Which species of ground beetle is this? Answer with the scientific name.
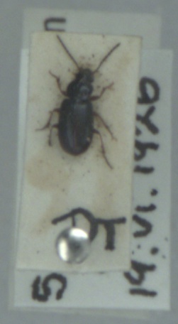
Acupalpus brunnipes
